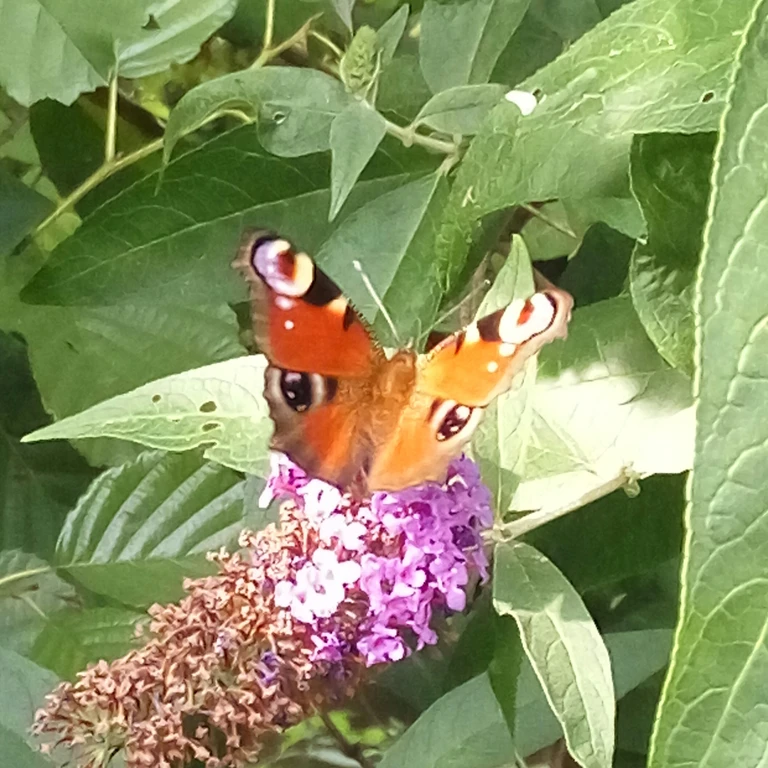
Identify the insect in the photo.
Aglais io
